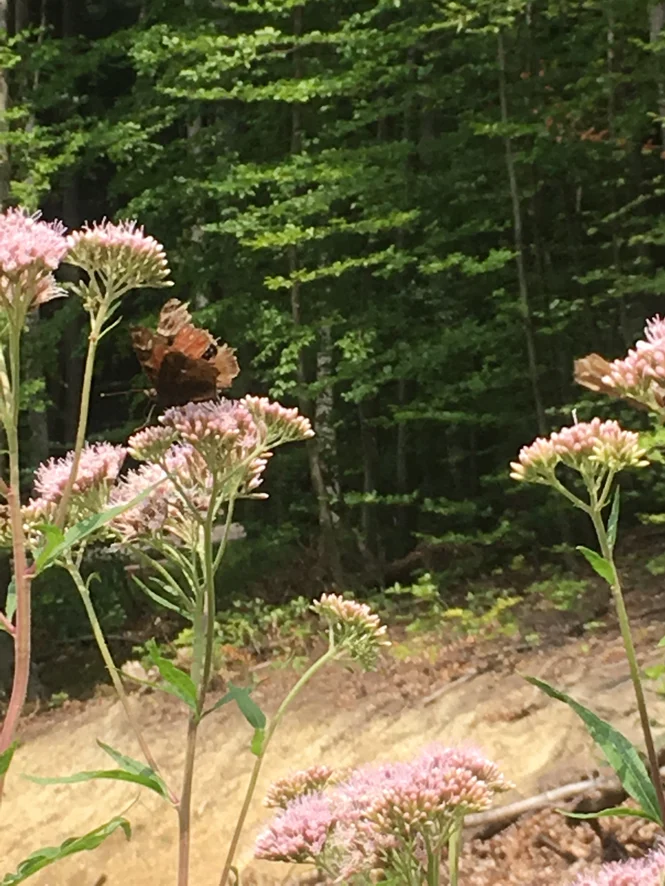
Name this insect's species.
Aglais io
